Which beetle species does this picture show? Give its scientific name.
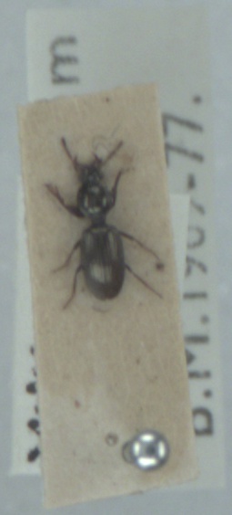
Dyschirius impunctipennis
